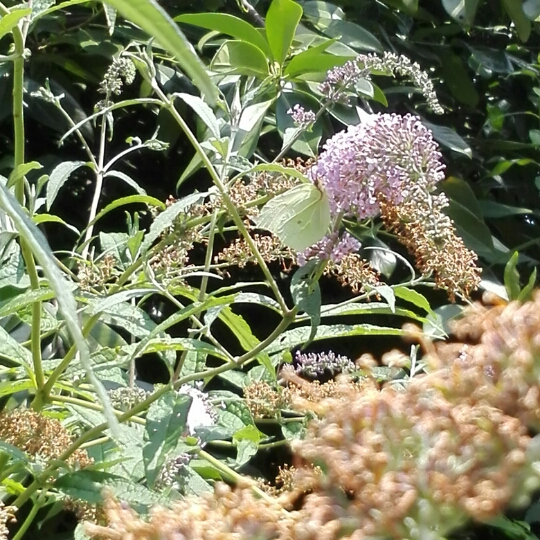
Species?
Gonepteryx rhamni
